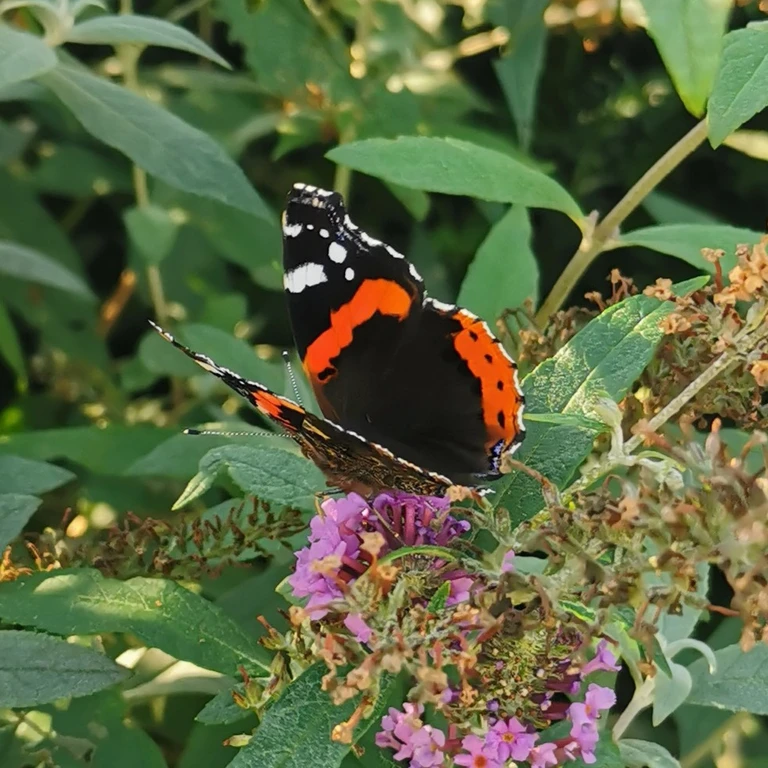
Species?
Vanessa atalanta
